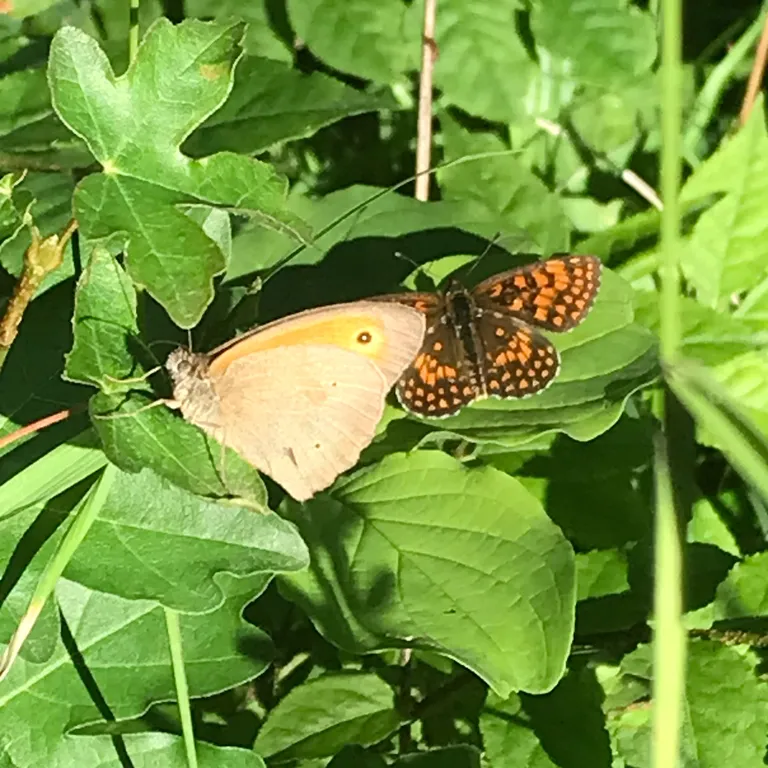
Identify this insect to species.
Maniola jurtina
